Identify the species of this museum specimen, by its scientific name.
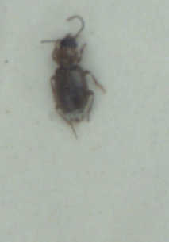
Acupalpus dubius
